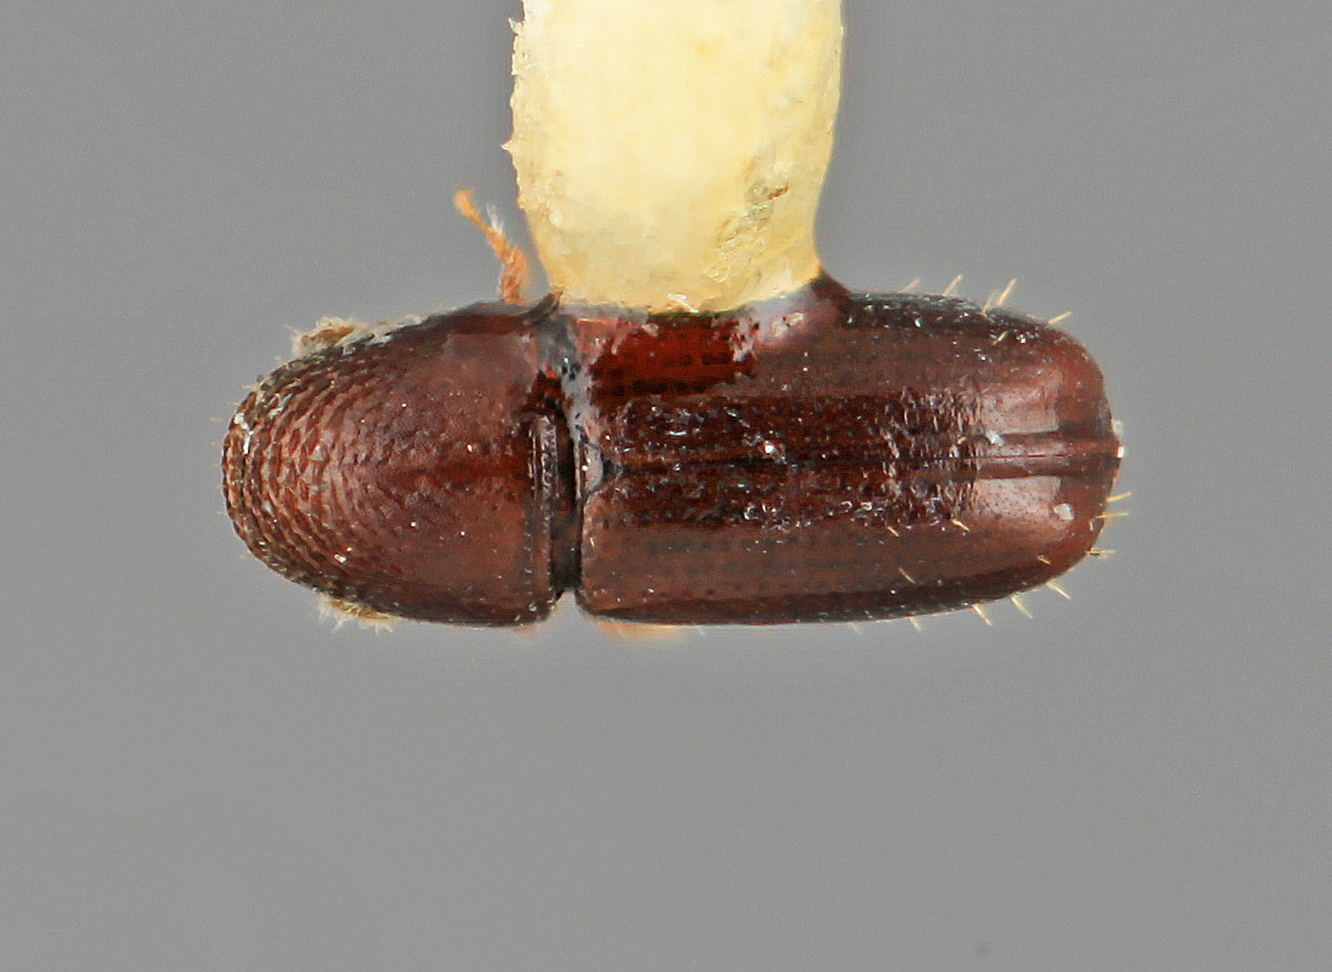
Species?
Pityophthorus lenis
